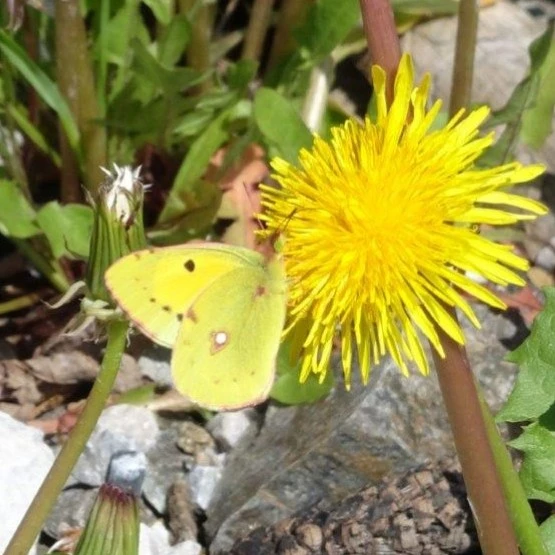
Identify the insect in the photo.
Colias croceus
